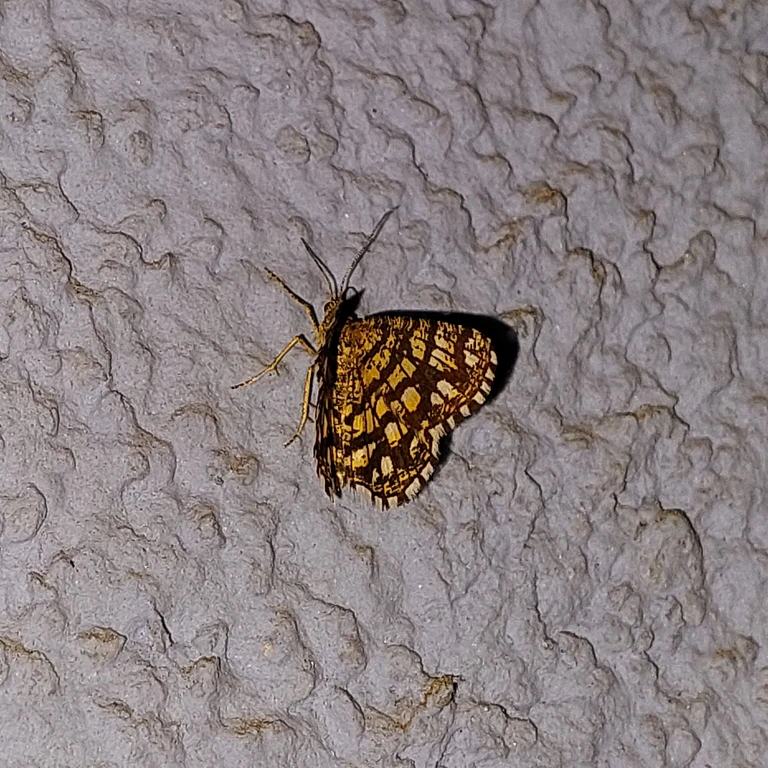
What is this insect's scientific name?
Chiasmia clathrata
